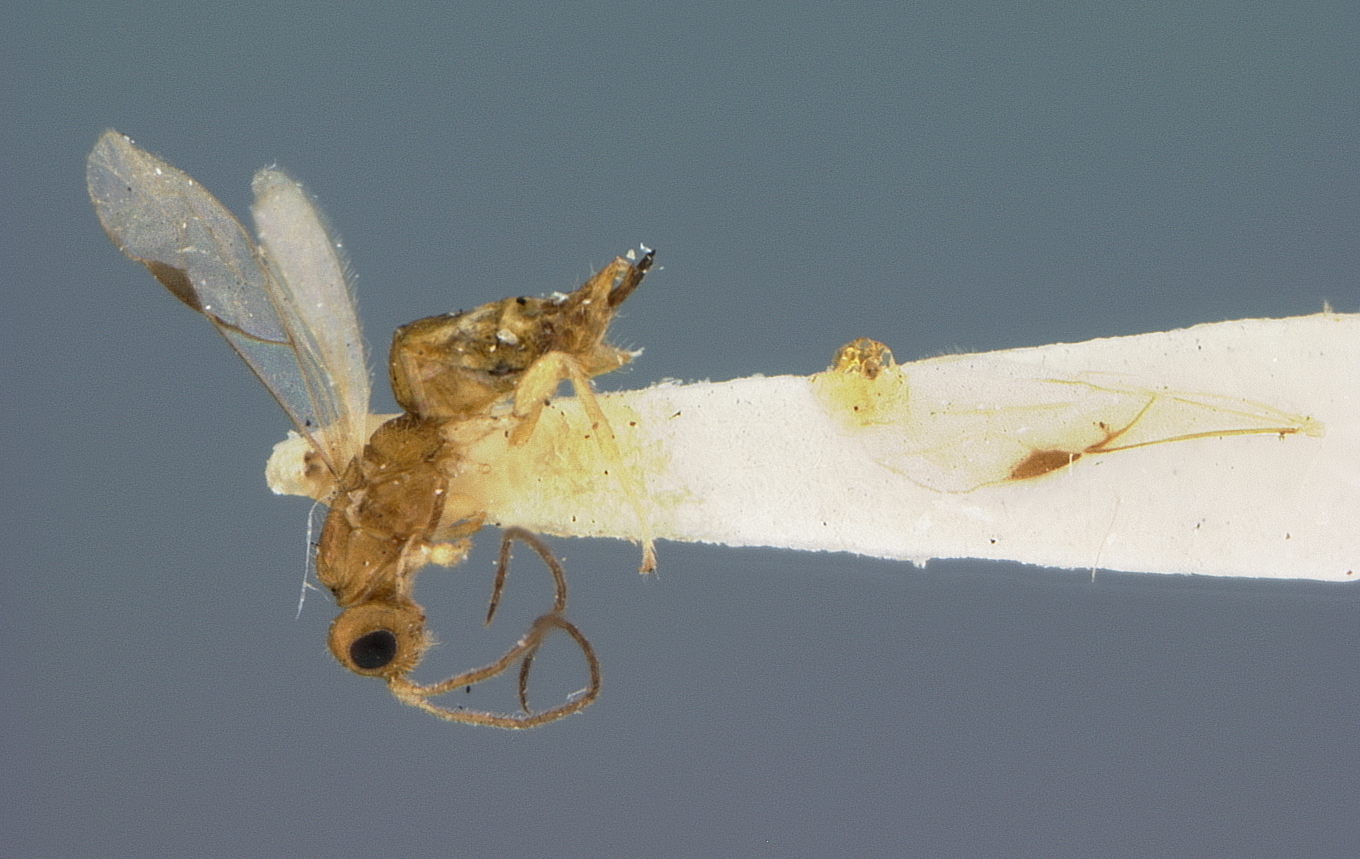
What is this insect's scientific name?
Labania straminea
